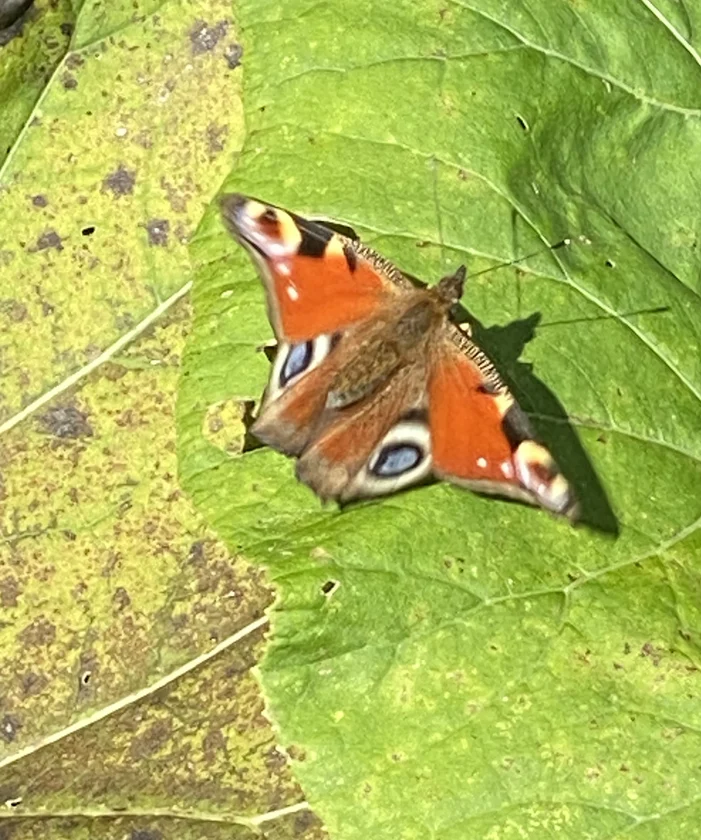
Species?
Aglais io
